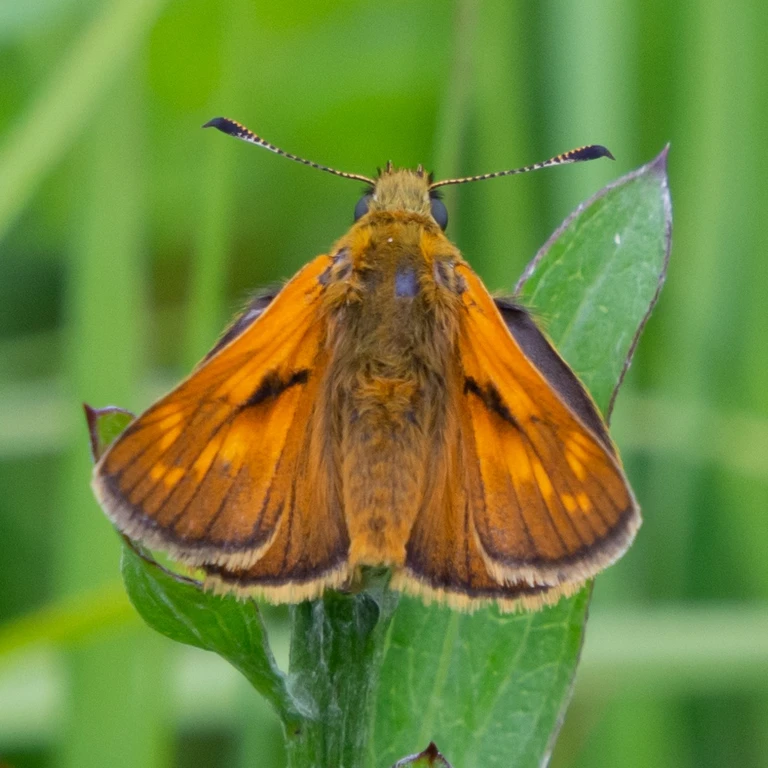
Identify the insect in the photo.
Ochlodes sylvanus (also Ochlodes venata)
